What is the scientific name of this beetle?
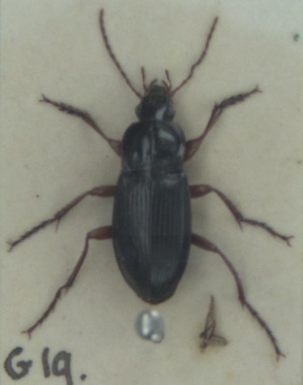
Calathus fuscipes
